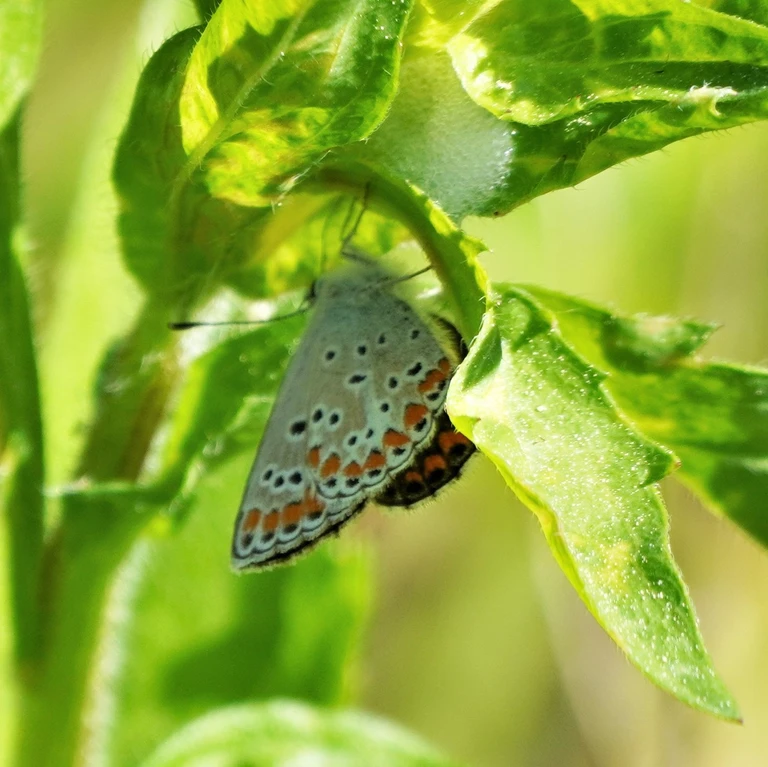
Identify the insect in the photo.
Aricia agestis/artaxerxes
